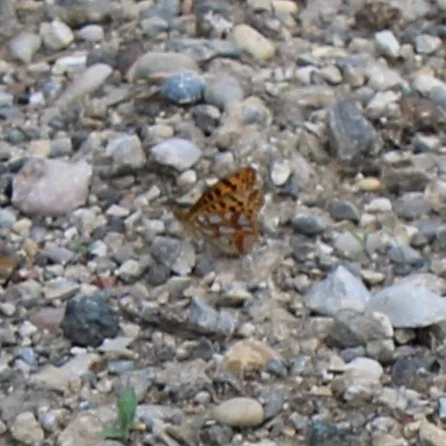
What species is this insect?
Issoria lathonia
